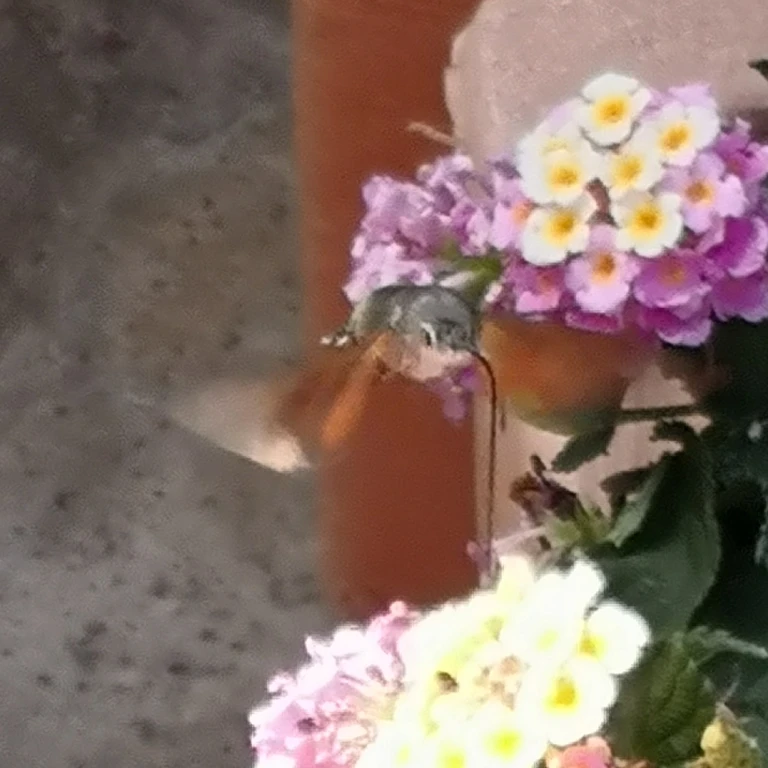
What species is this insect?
Macroglossum stellatarum
